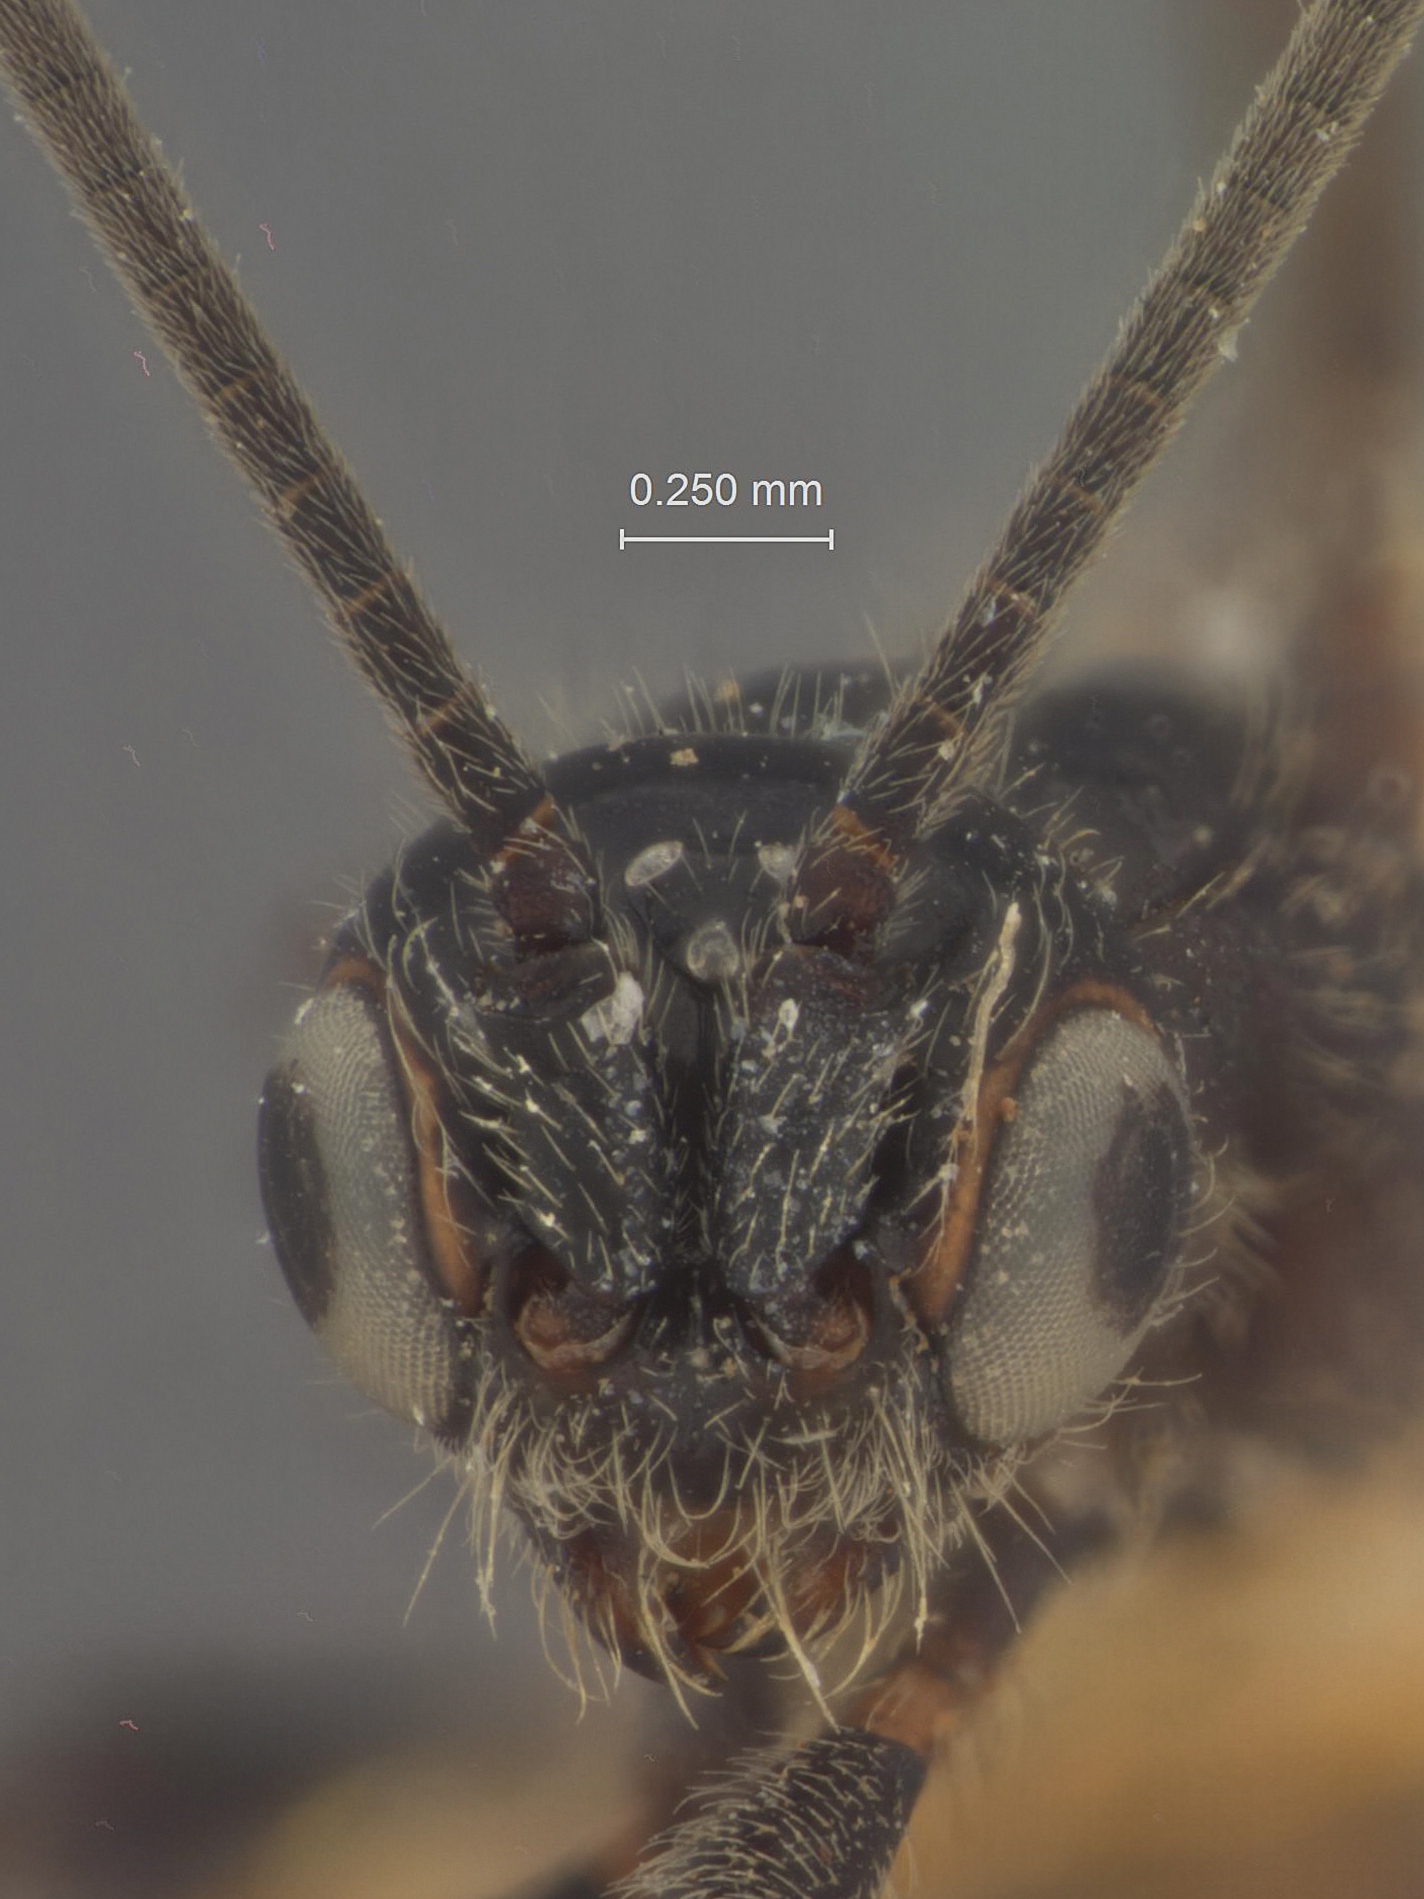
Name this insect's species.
Atanycolus hicoriae
